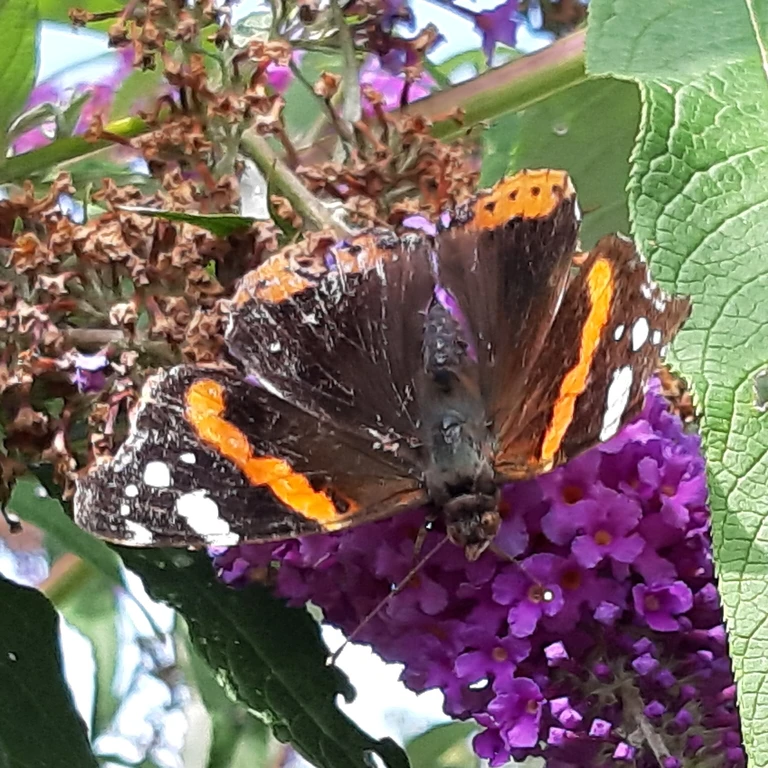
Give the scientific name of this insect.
Vanessa atalanta
